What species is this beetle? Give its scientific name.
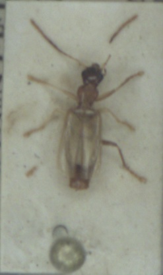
Demetrias atricapillus
